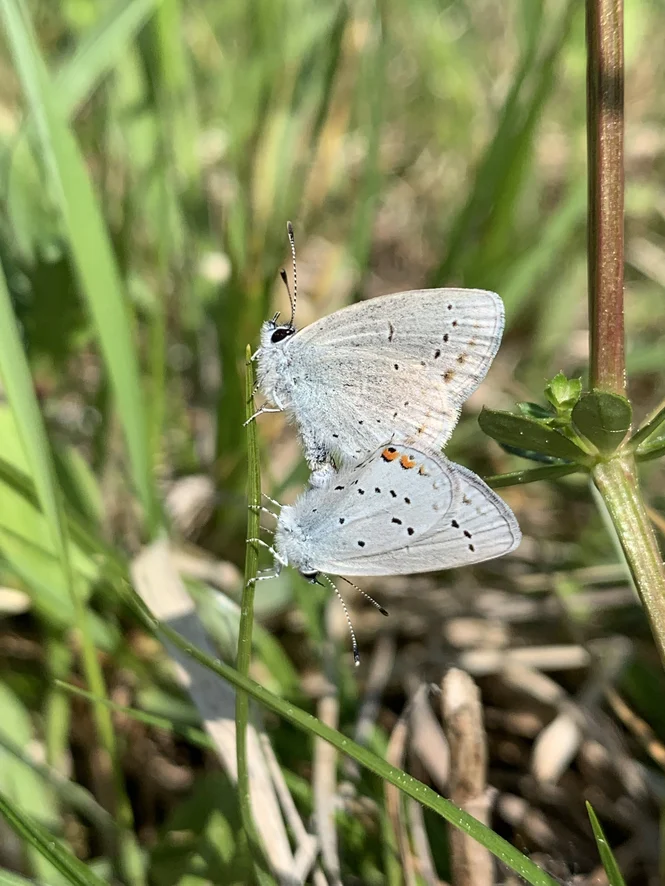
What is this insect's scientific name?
Cupido argiades (also Elkalyce argiades)
